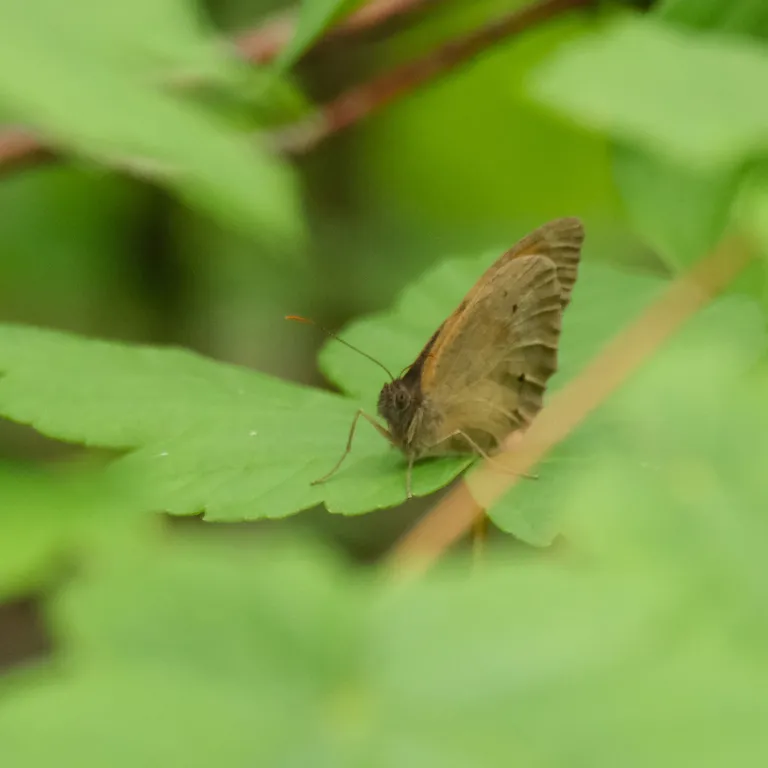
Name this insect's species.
Maniola jurtina
